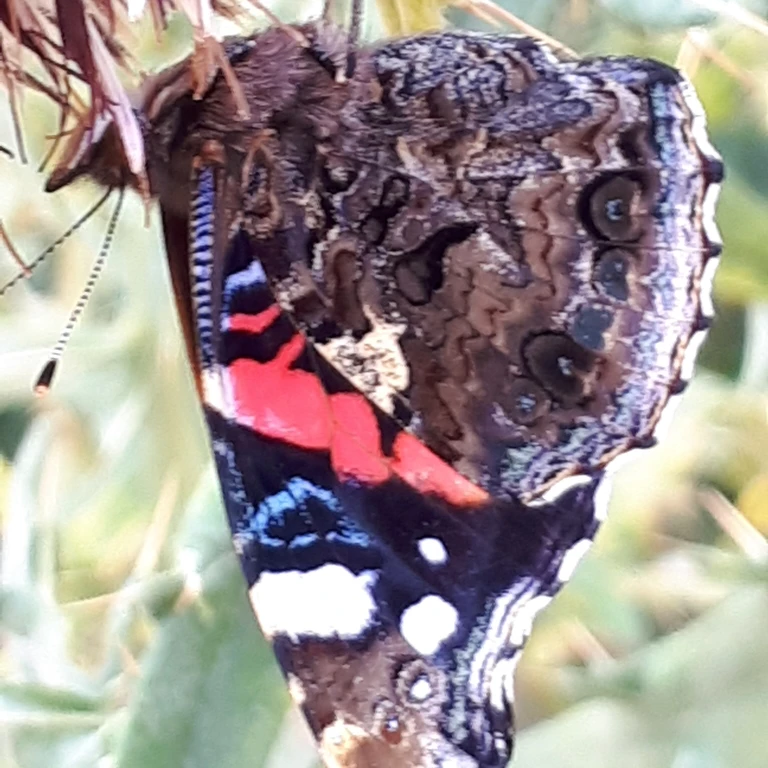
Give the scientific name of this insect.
Vanessa atalanta
